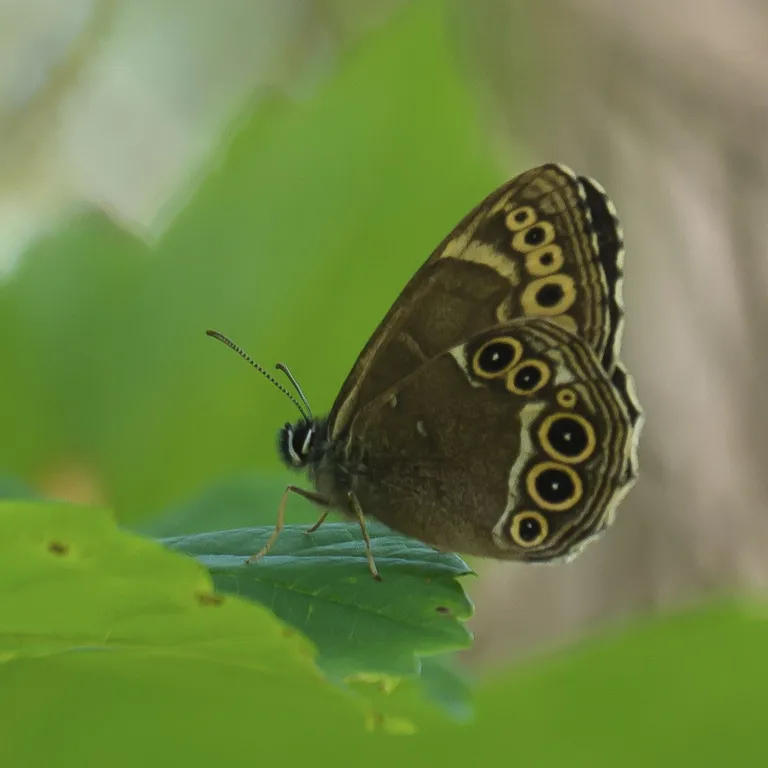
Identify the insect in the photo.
Lopinga achine (also Pararge achine)
